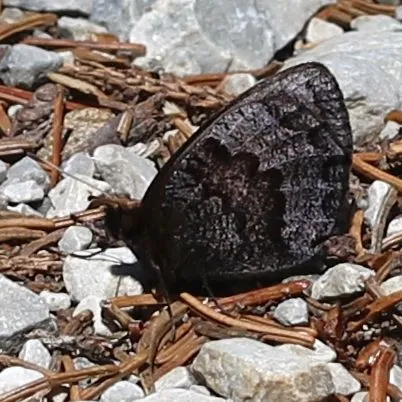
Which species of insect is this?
Erebia pronoe
